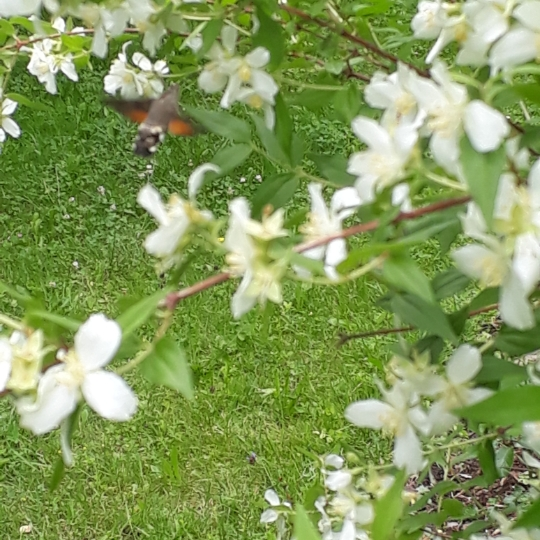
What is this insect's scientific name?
Macroglossum stellatarum
